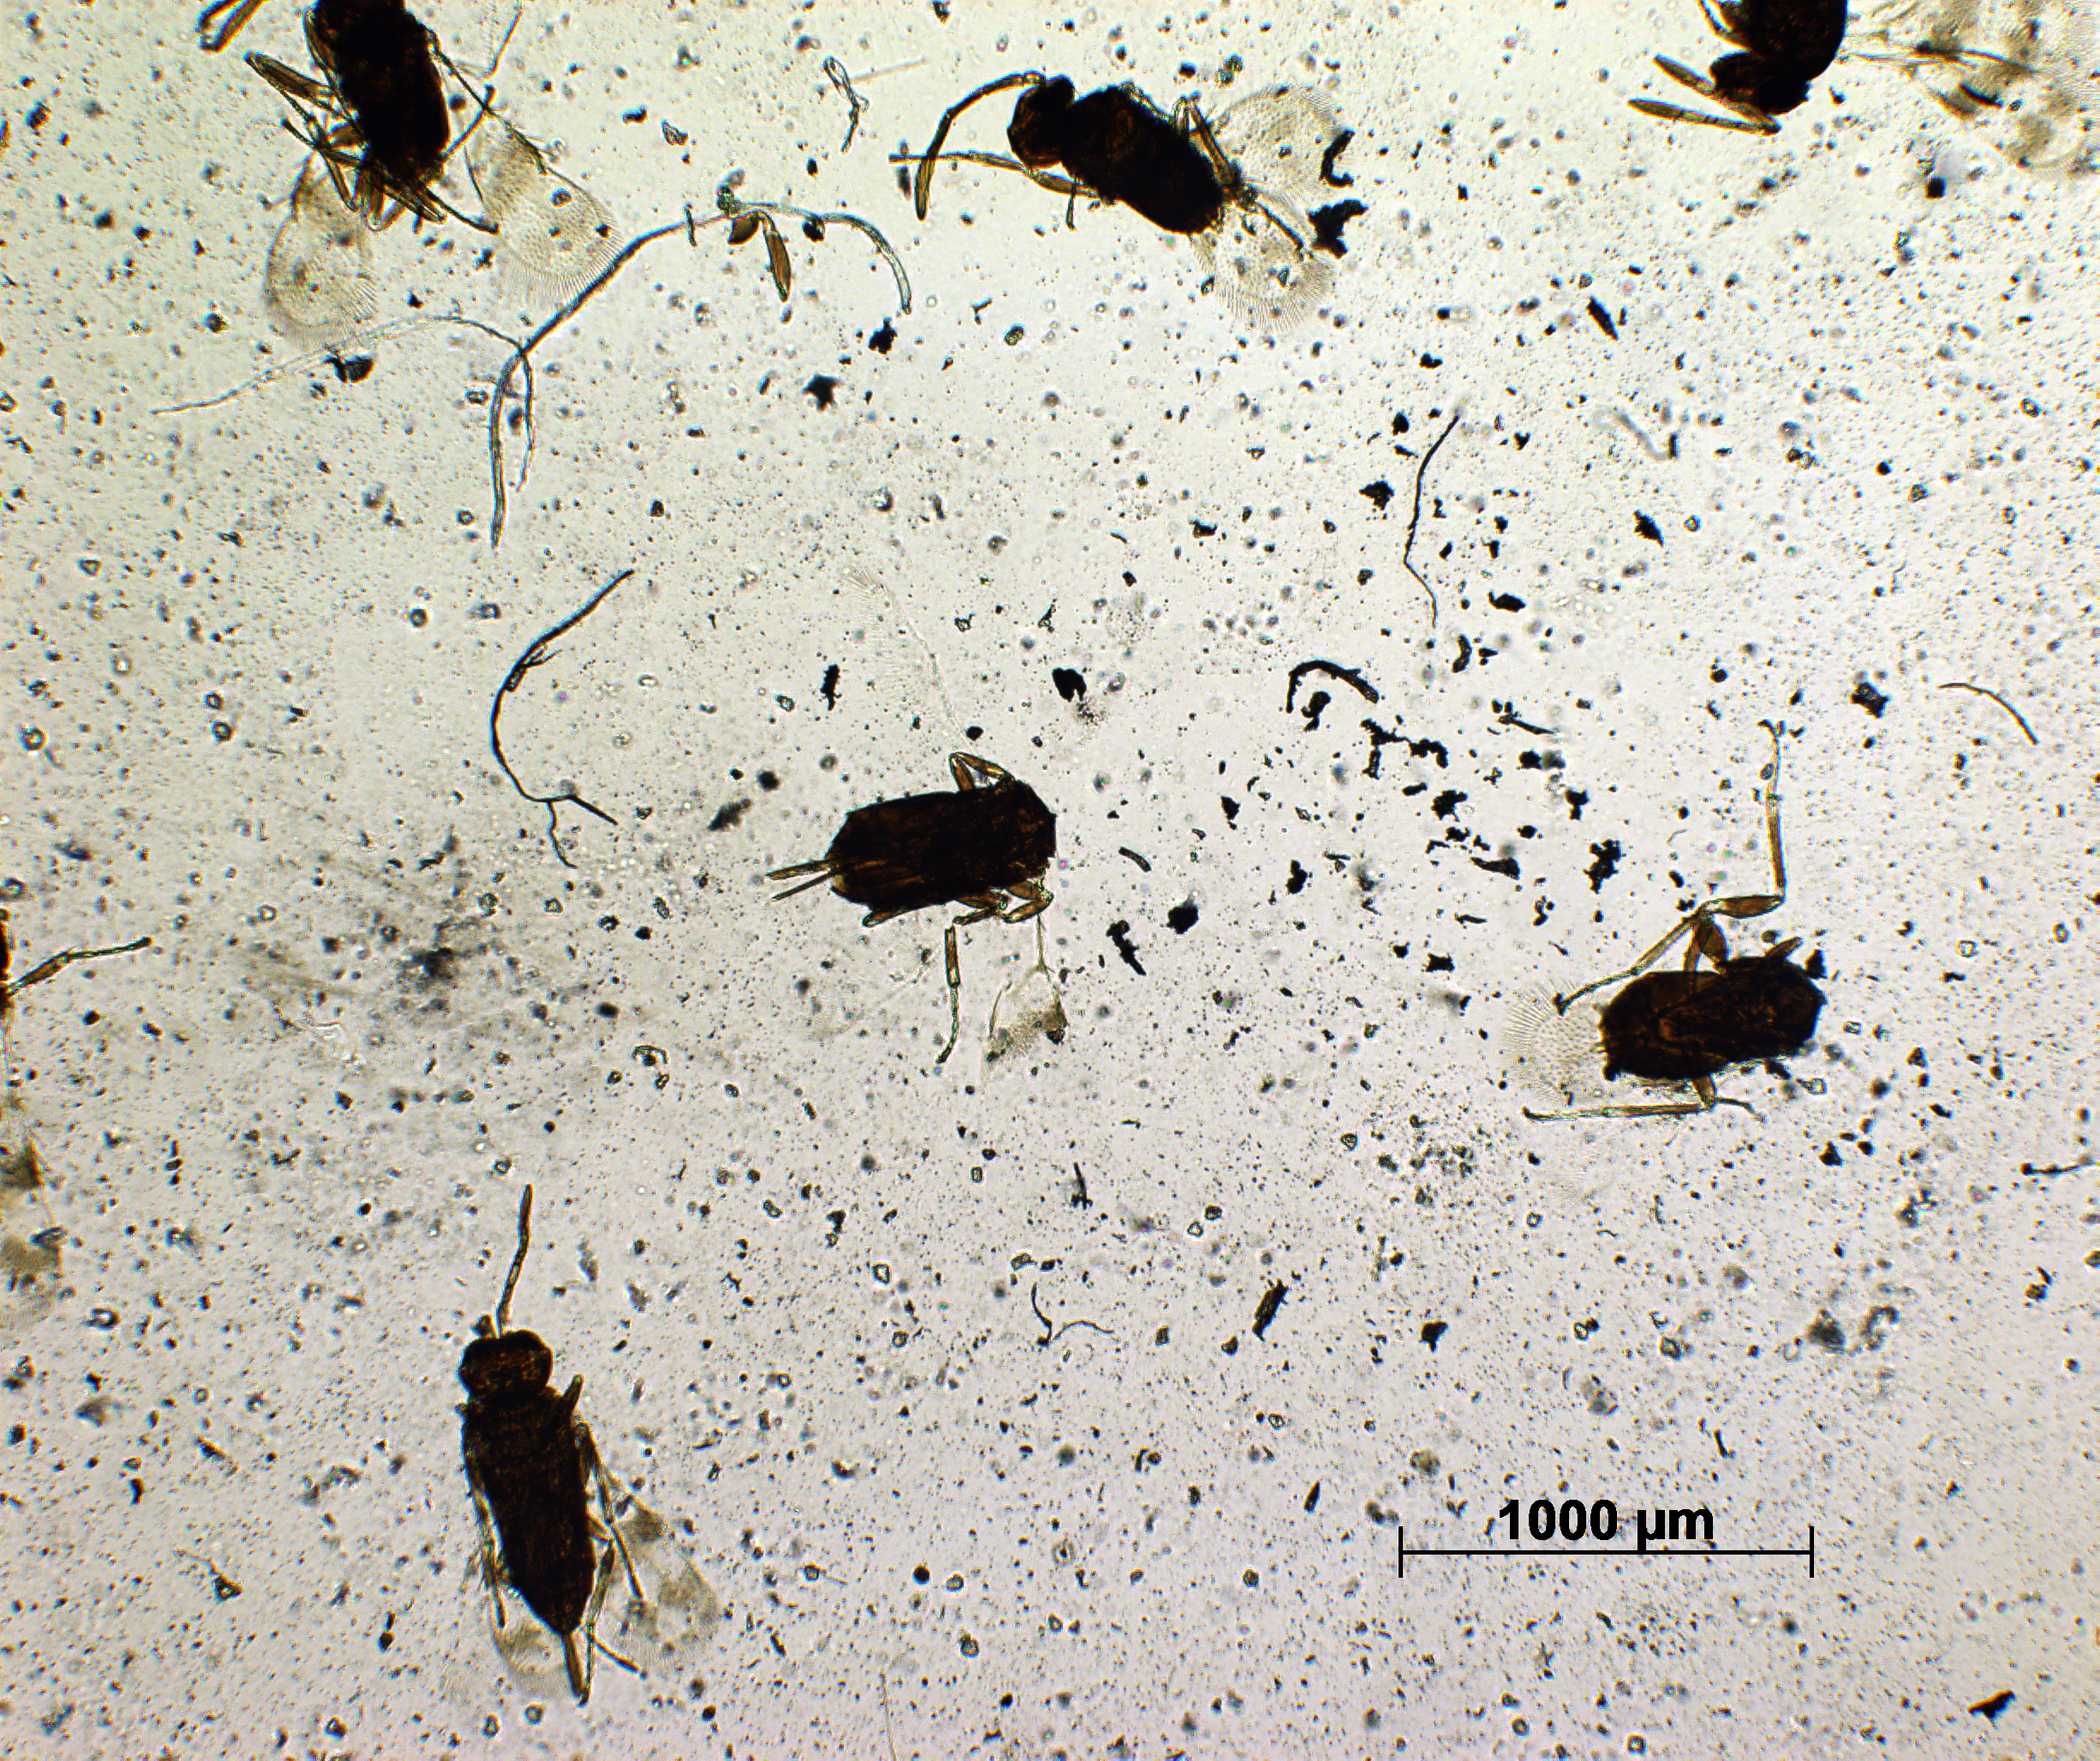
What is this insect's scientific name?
Azotus capensis
